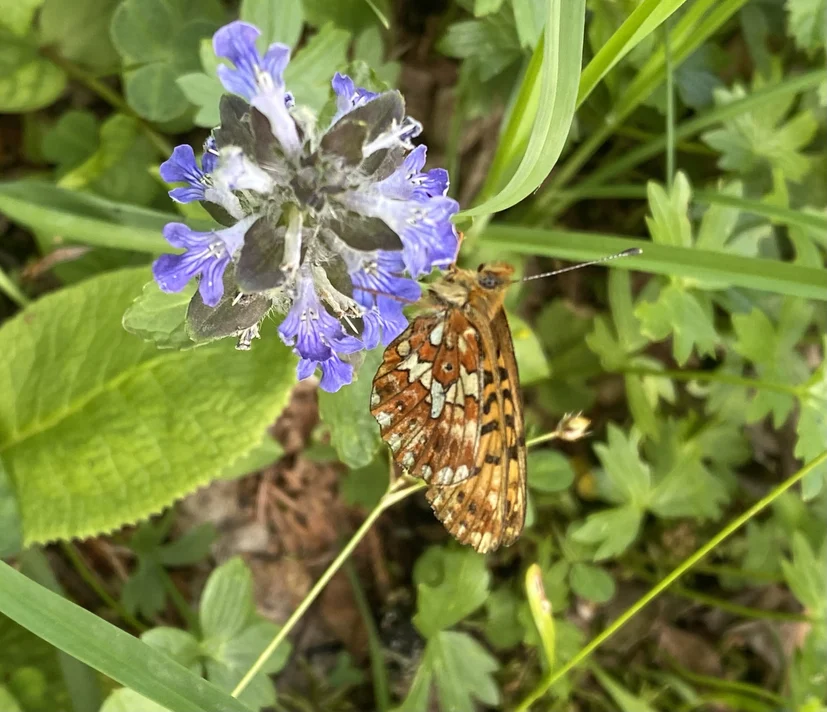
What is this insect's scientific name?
Boloria euphrosyne (also Clossiana euphrosyne)
